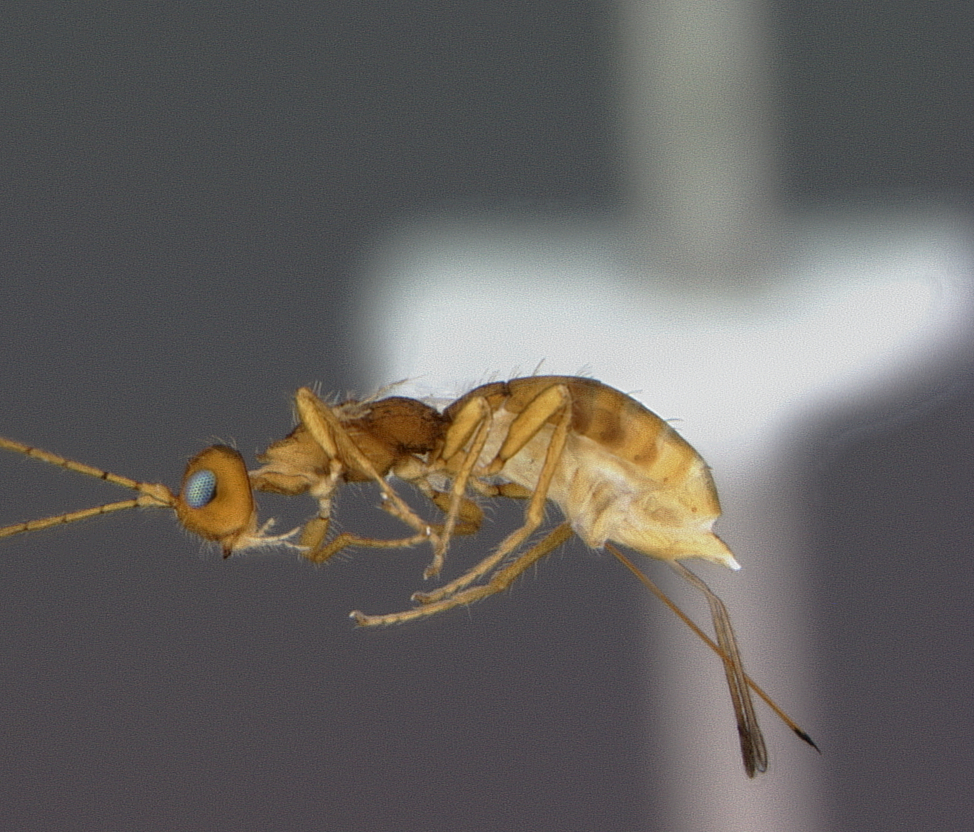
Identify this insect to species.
Heterospilus vincenti
